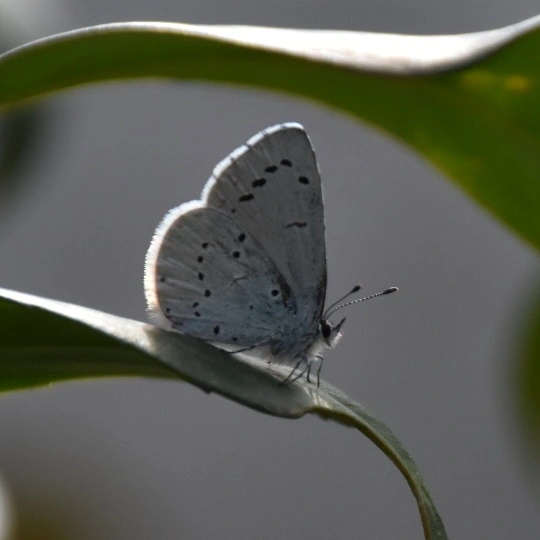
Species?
Celastrina argiolus
